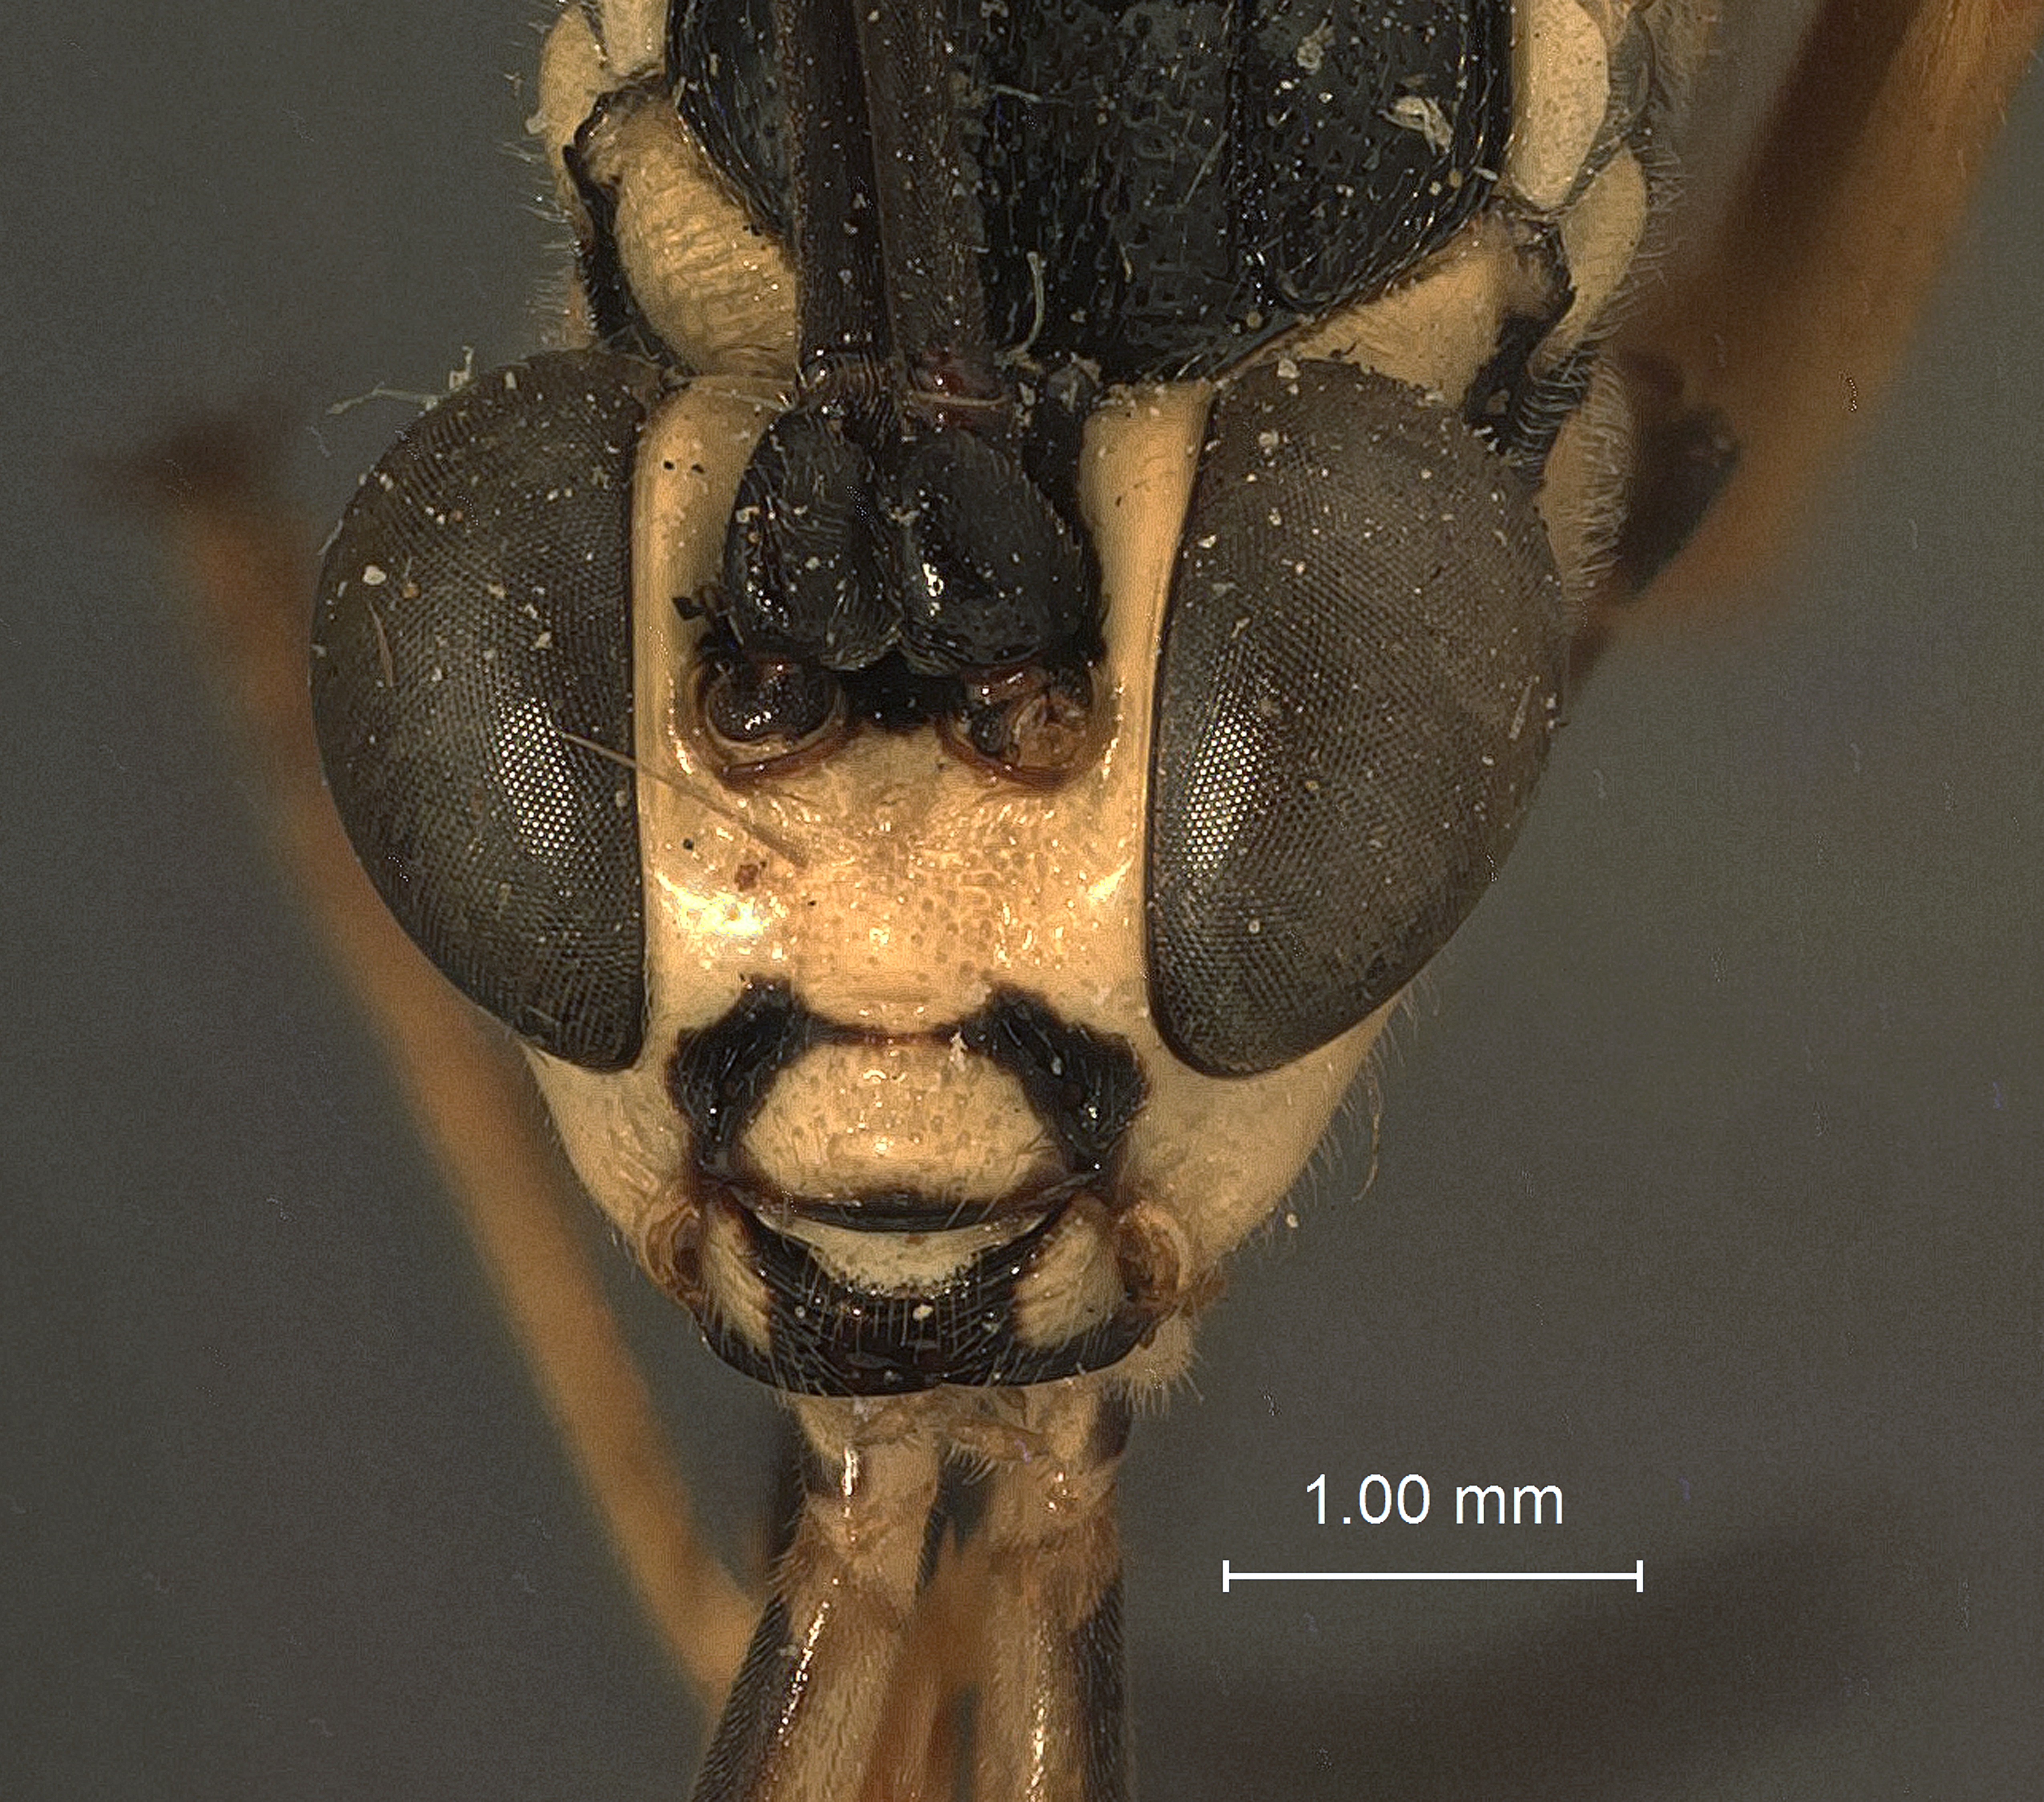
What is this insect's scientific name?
Cryptanura coxata
